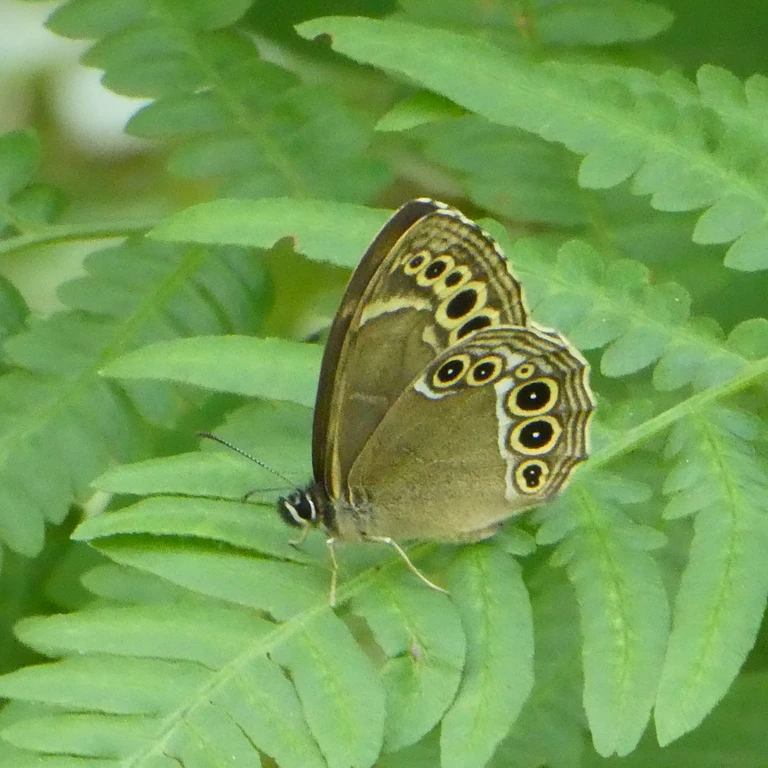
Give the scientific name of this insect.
Lopinga achine (also Pararge achine)
